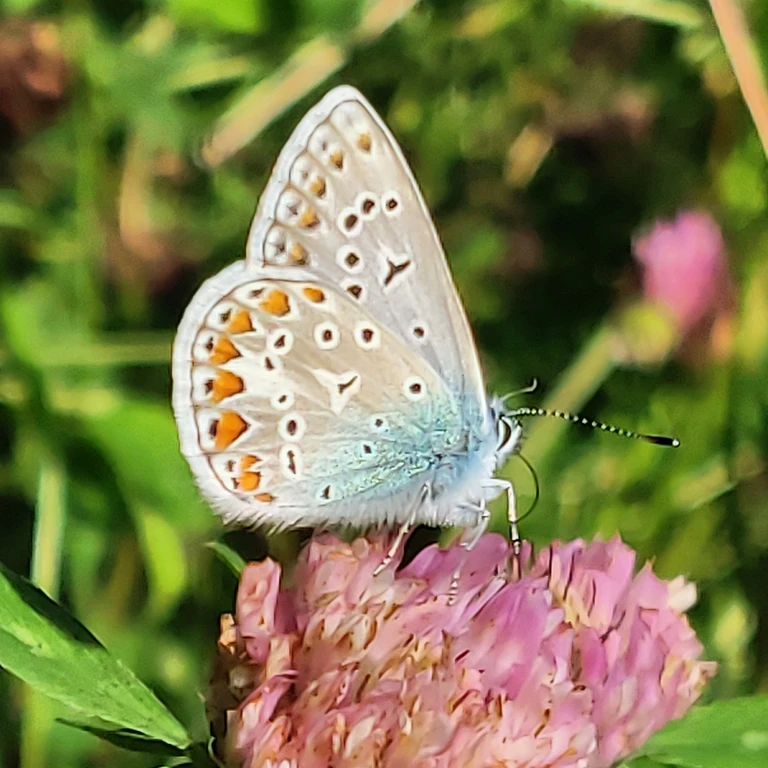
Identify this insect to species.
Polyommatus icarus
